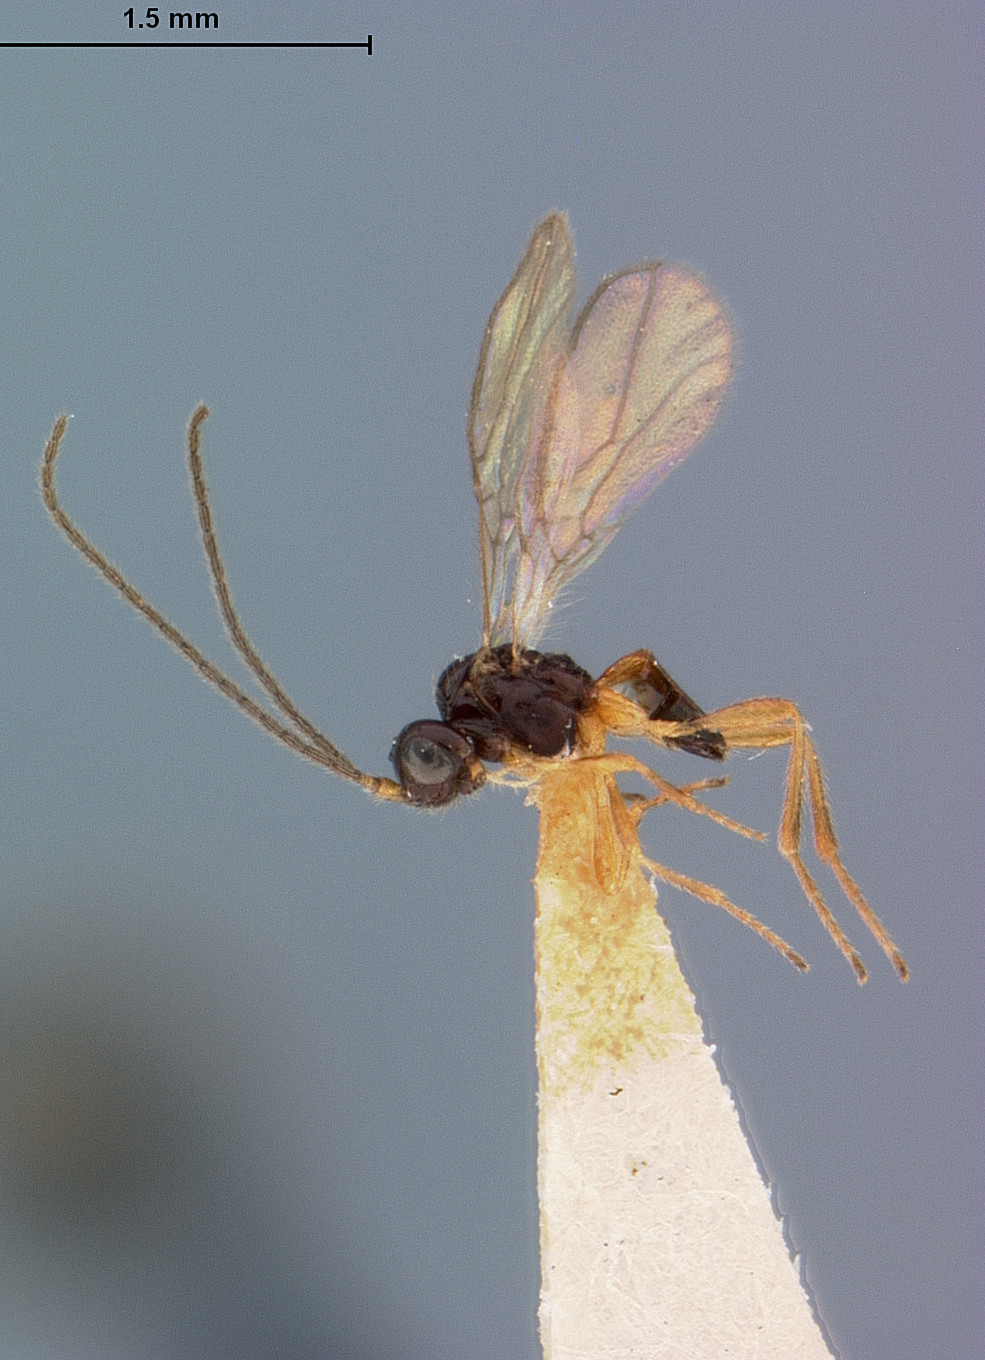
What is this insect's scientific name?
Synaldis liliputana
